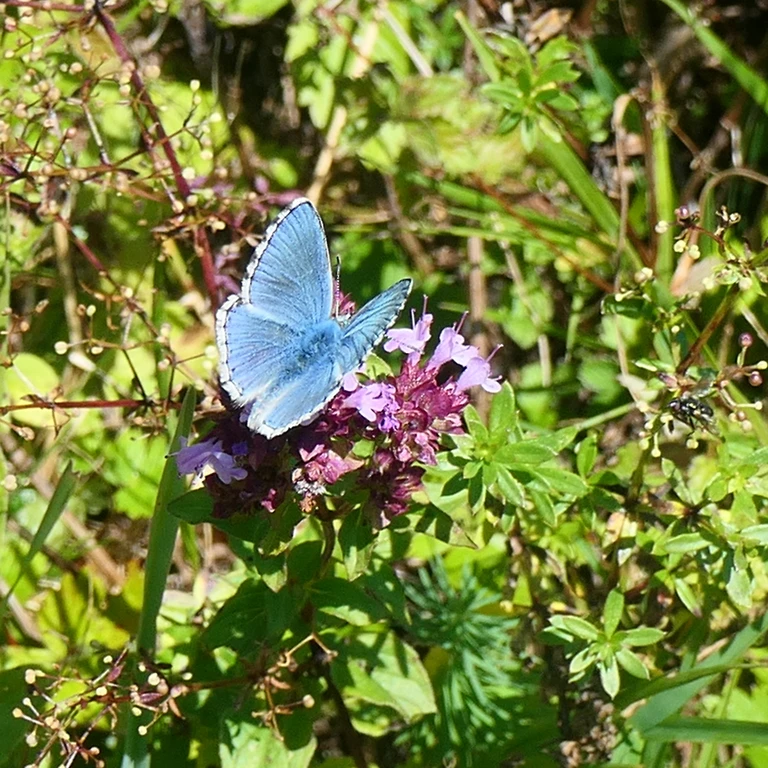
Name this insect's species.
Lysandra bellargus
